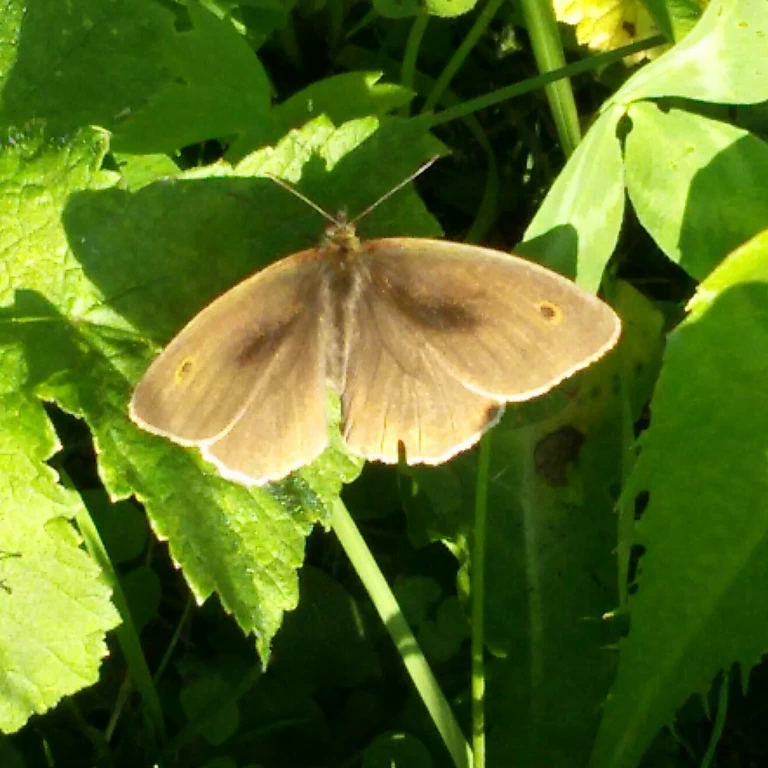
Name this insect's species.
Maniola jurtina
